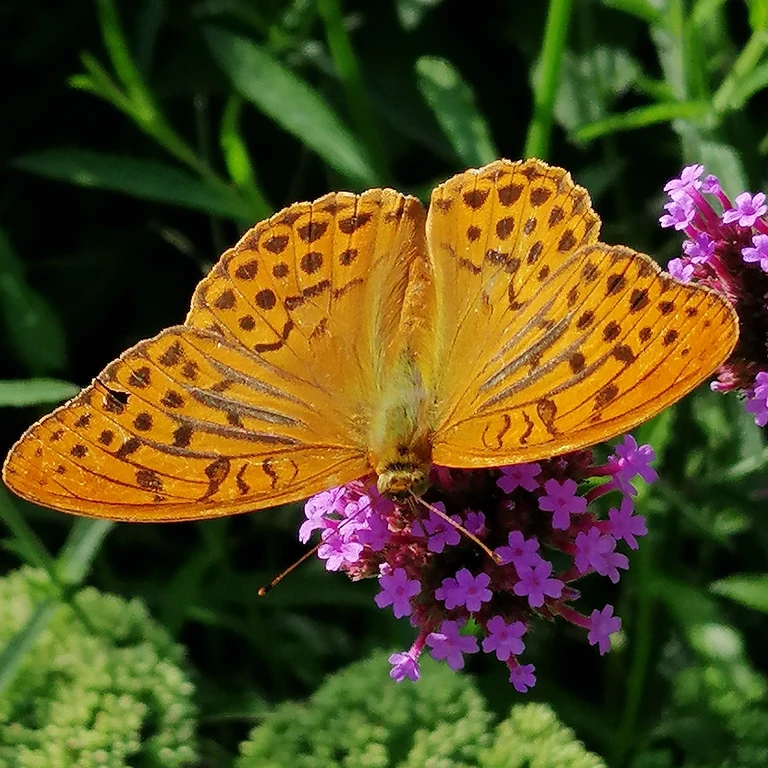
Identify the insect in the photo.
Argynnis paphia
